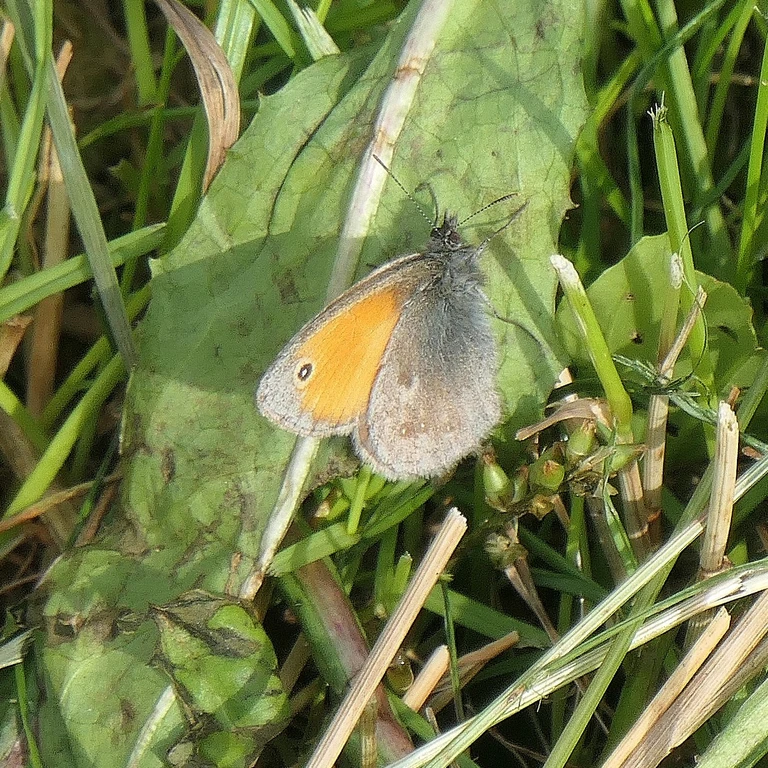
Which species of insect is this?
Coenonympha pamphilus
